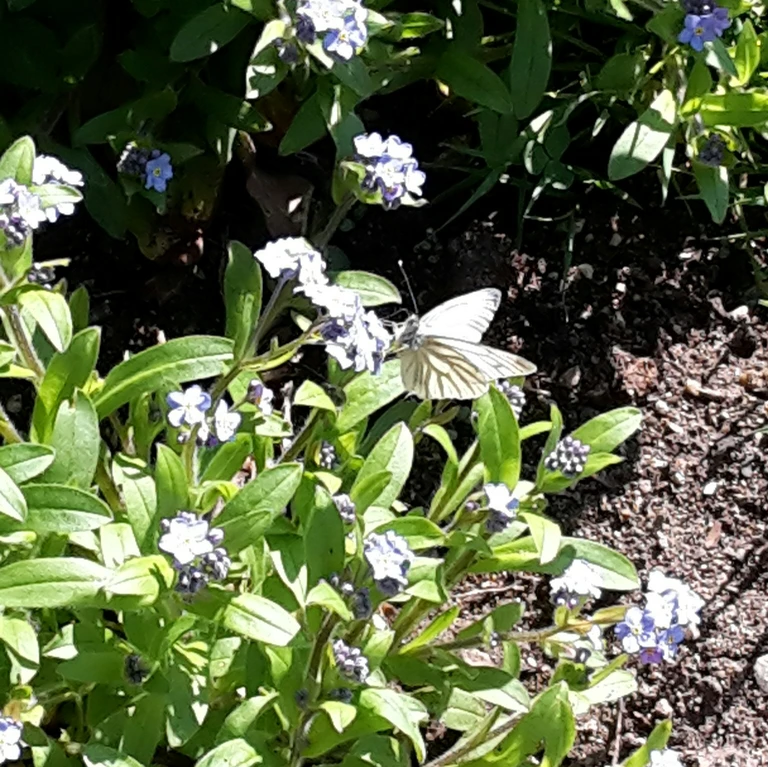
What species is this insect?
Pieris napi
